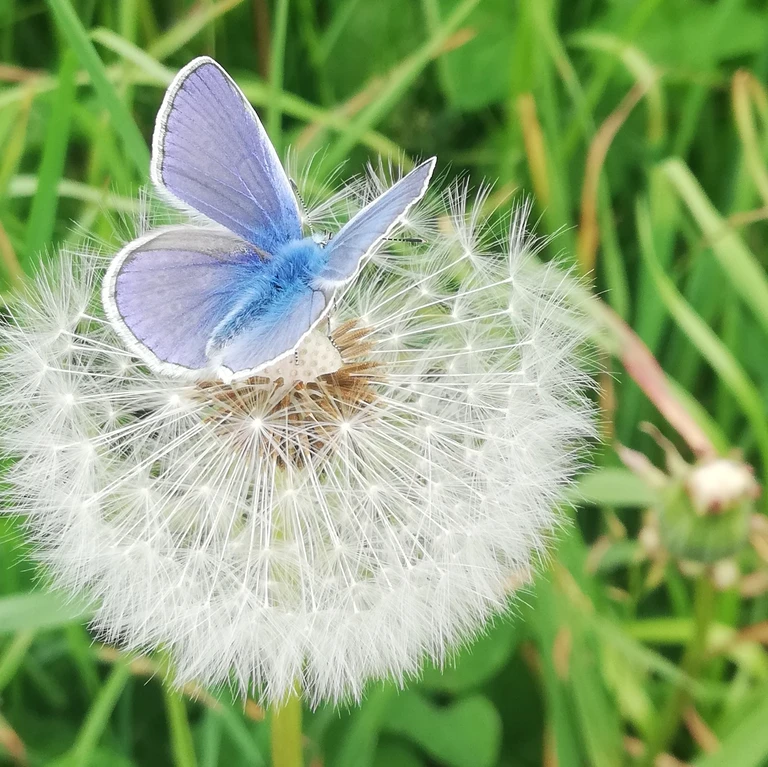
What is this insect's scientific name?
Polyommatus icarus
